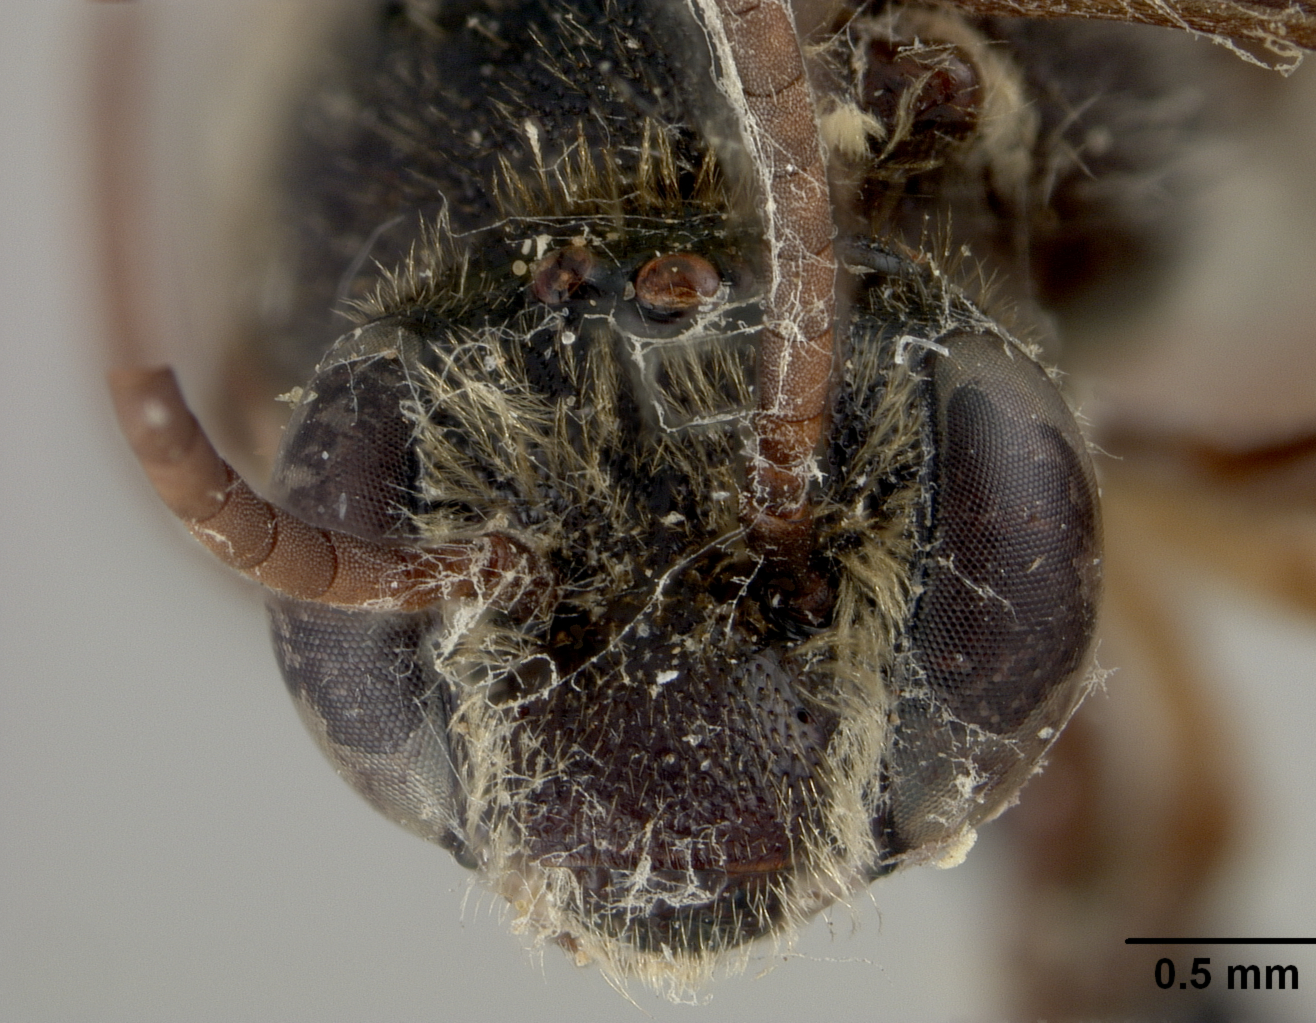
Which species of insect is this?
Leptergatis globulifera
